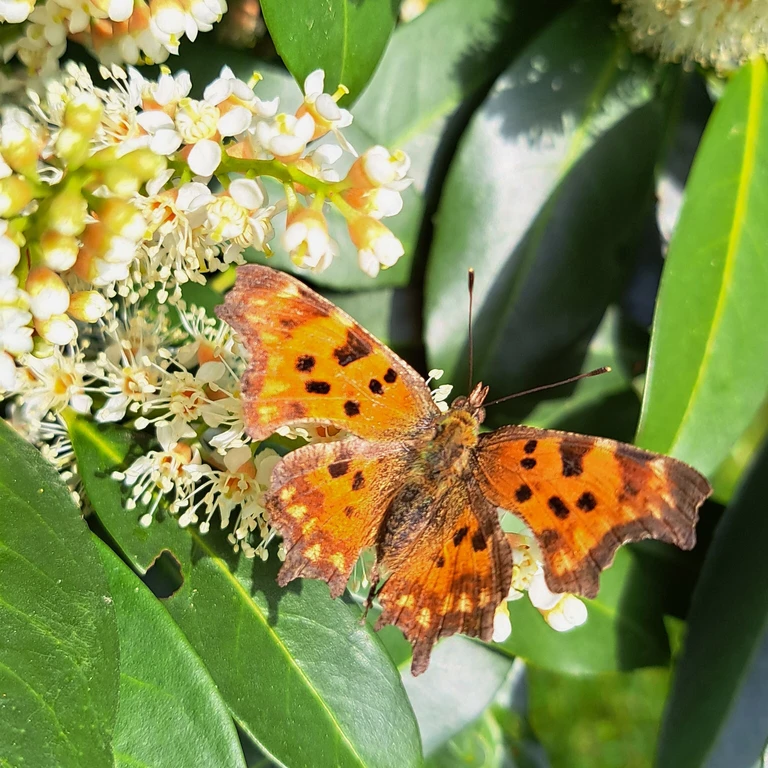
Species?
Polygonia c-album
